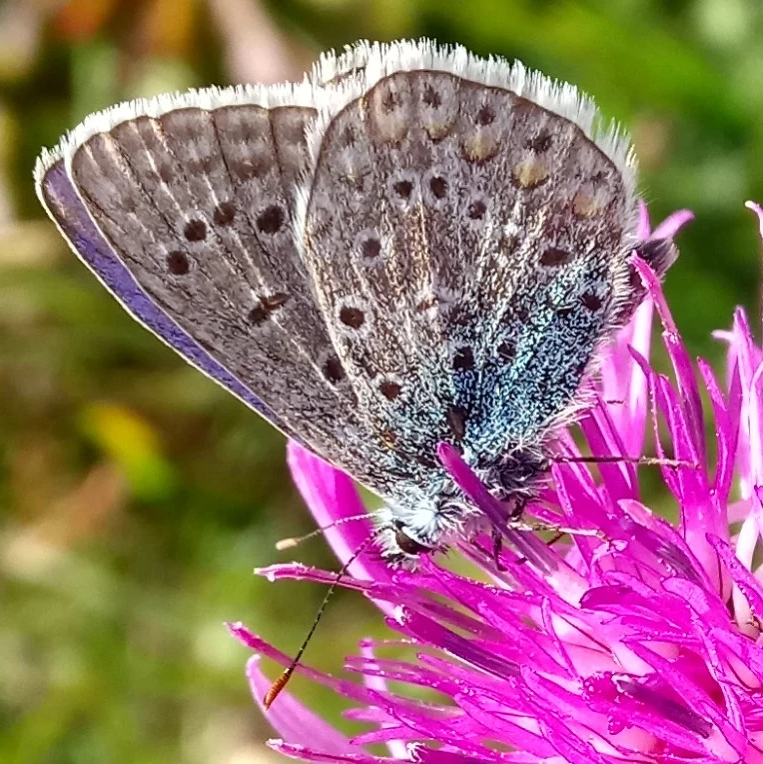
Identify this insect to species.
Polyommatus icarus
